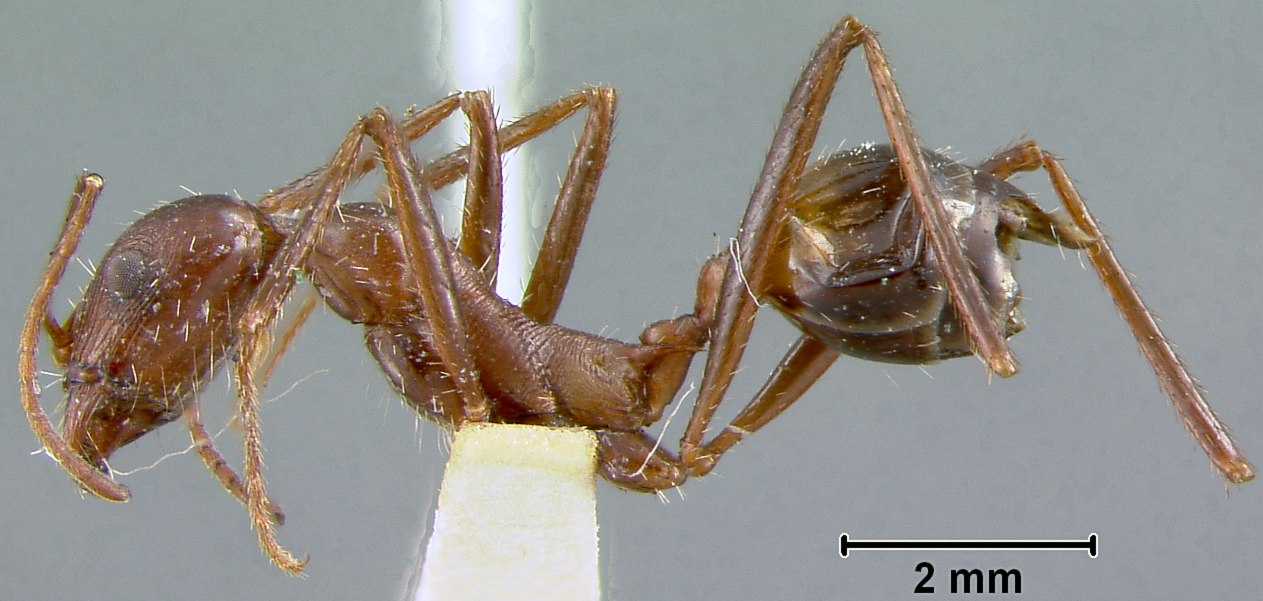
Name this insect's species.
Aphaenogaster cockerelli
